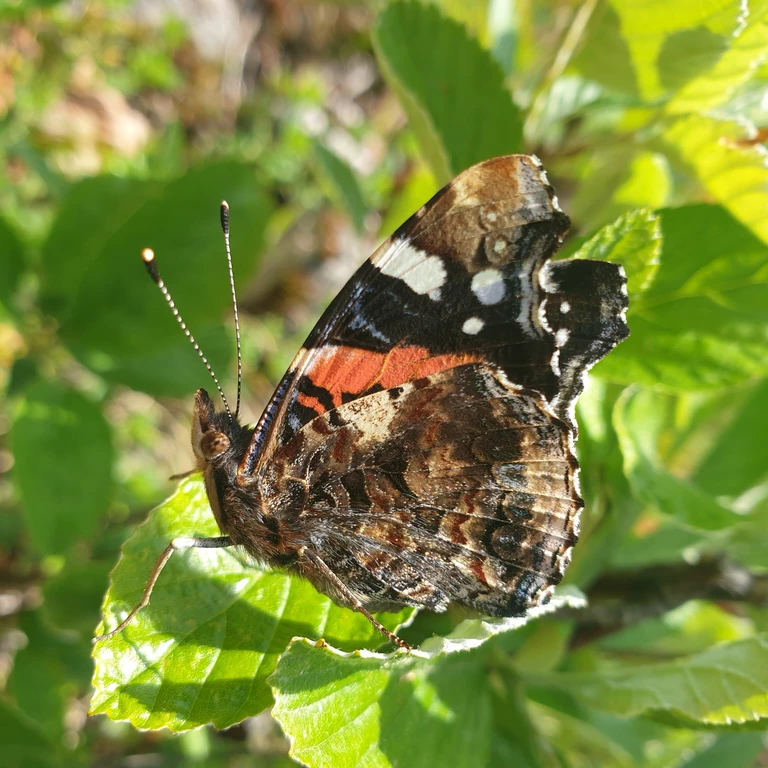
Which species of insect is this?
Vanessa atalanta
